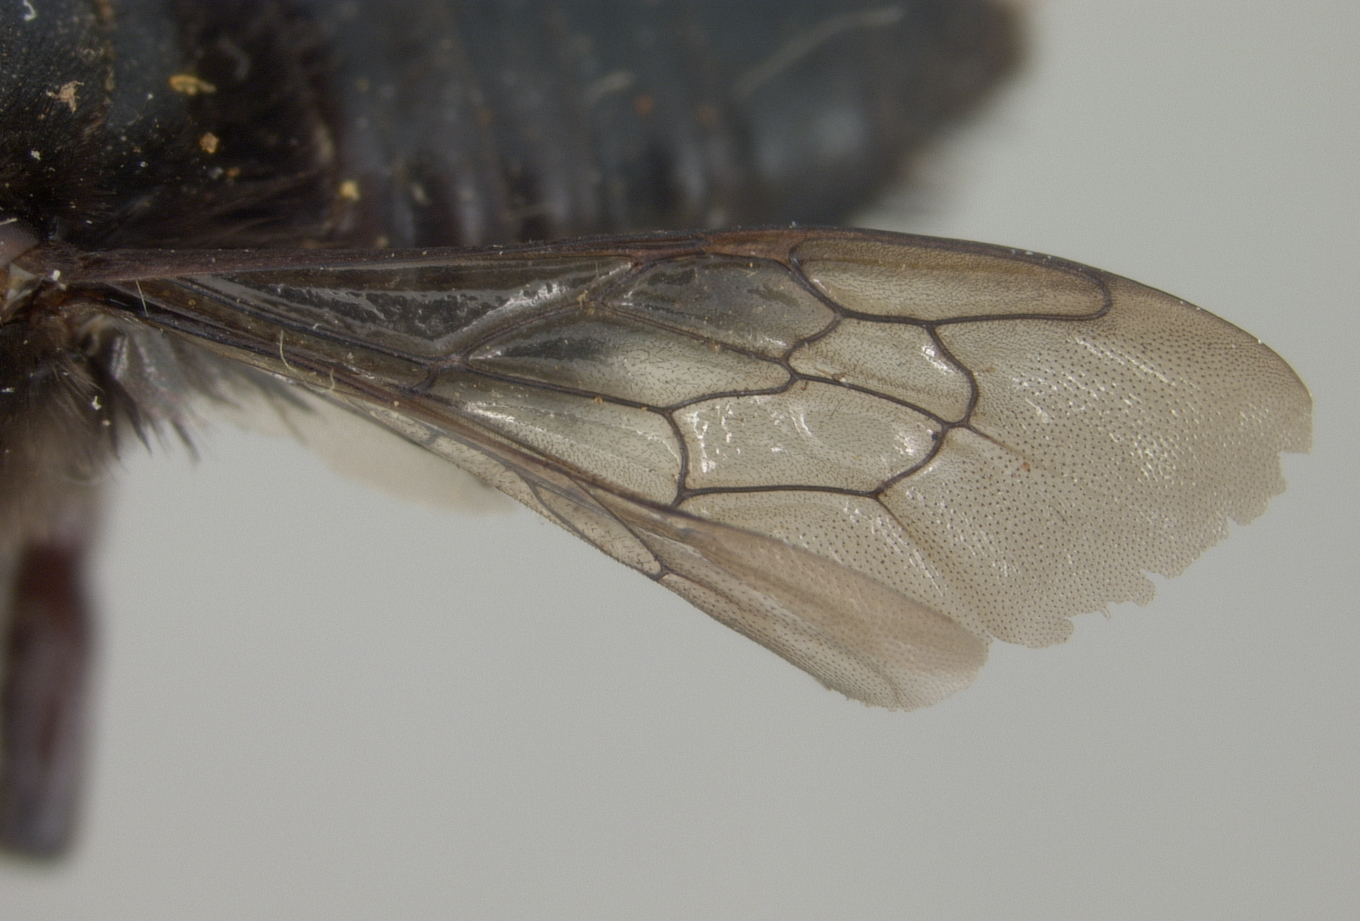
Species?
Megachile eulaliae
